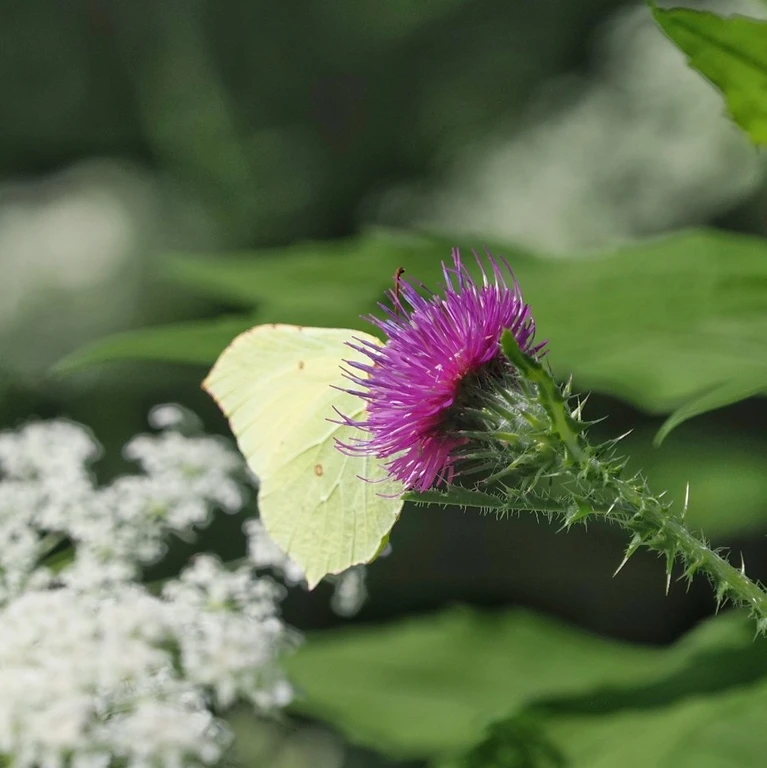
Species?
Gonepteryx rhamni
